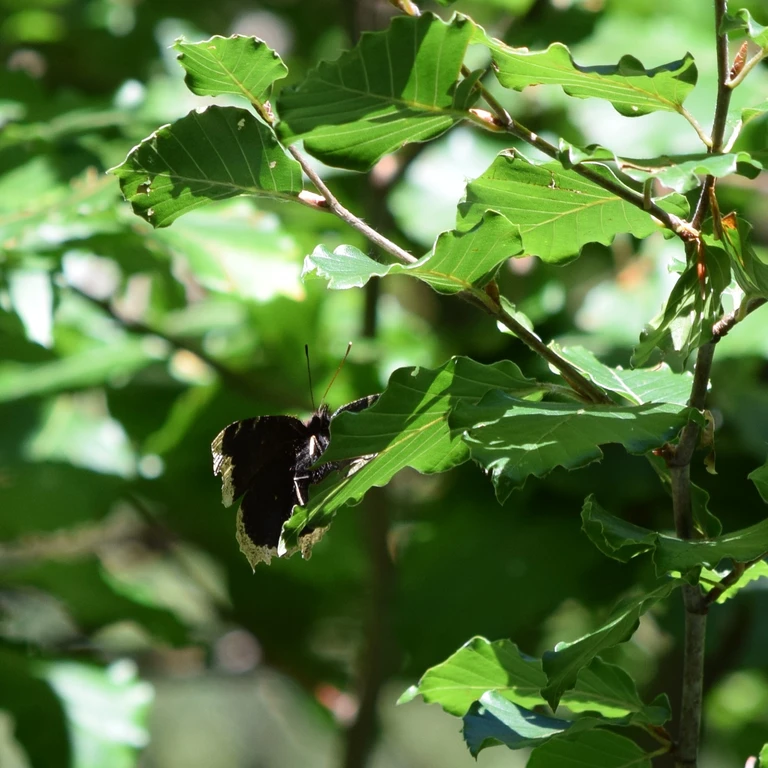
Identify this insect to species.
Nymphalis antiopa
